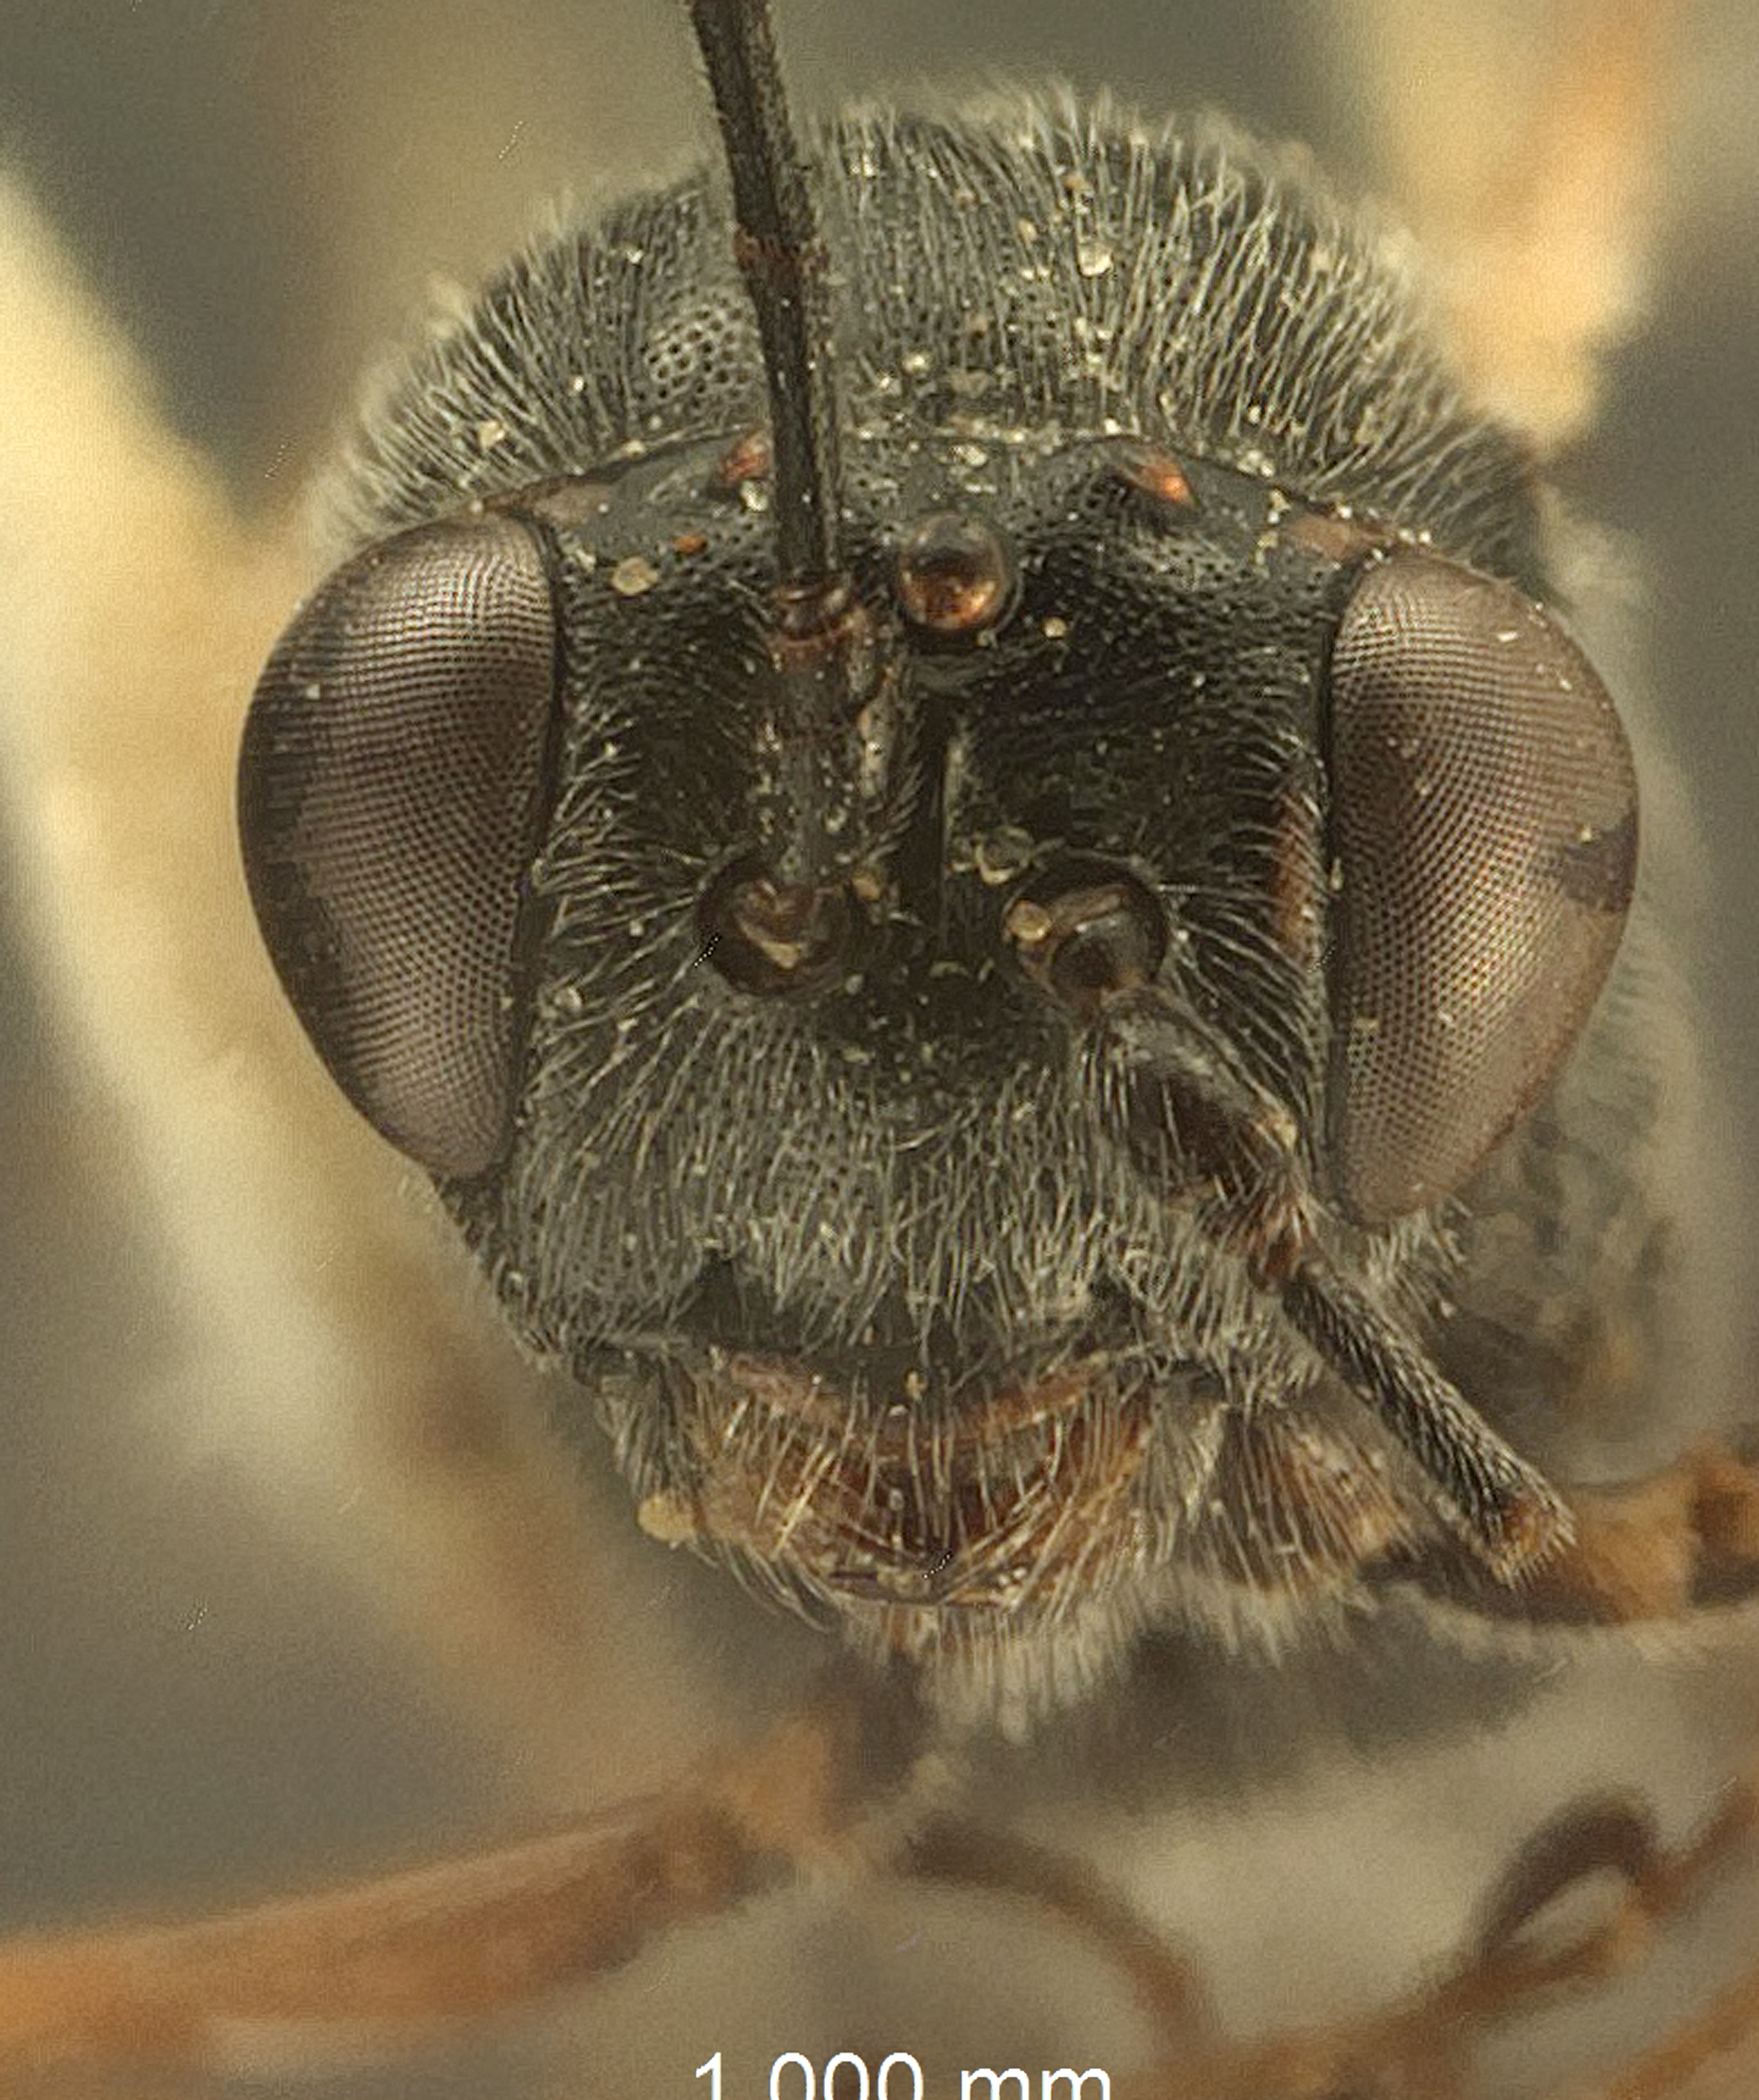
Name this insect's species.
Cremastus latifrons
